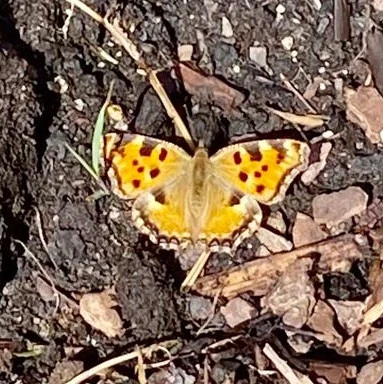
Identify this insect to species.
Nymphalis polychloros
